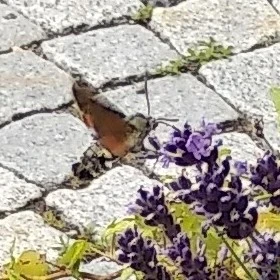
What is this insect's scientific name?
Macroglossum stellatarum
